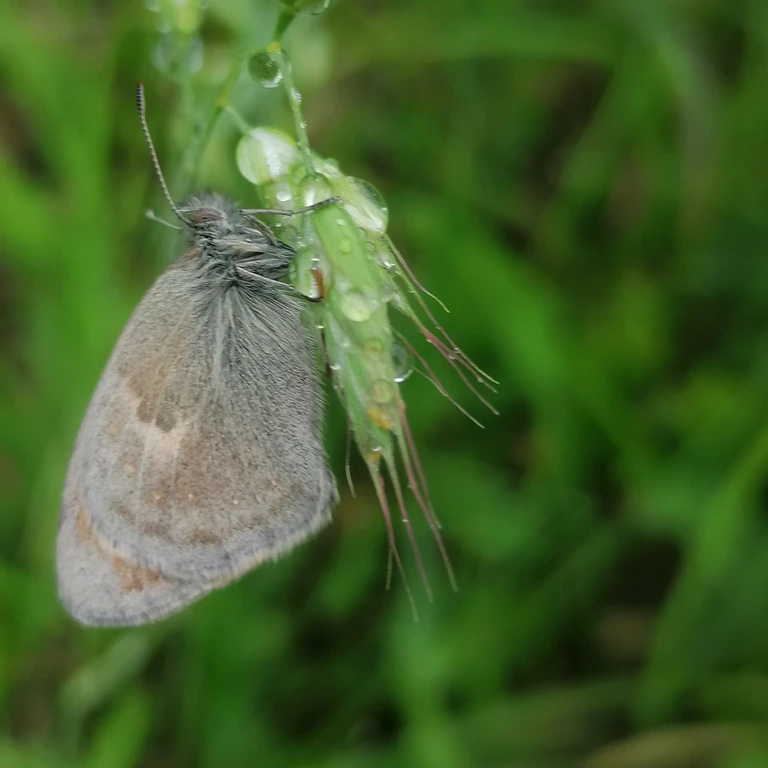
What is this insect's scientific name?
Coenonympha pamphilus
